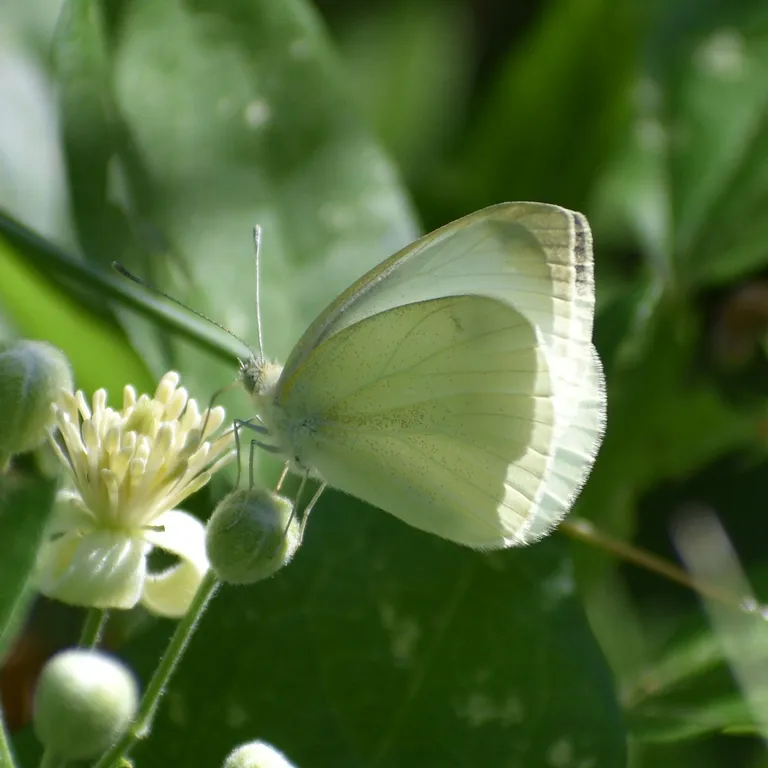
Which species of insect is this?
Pieris rapae
